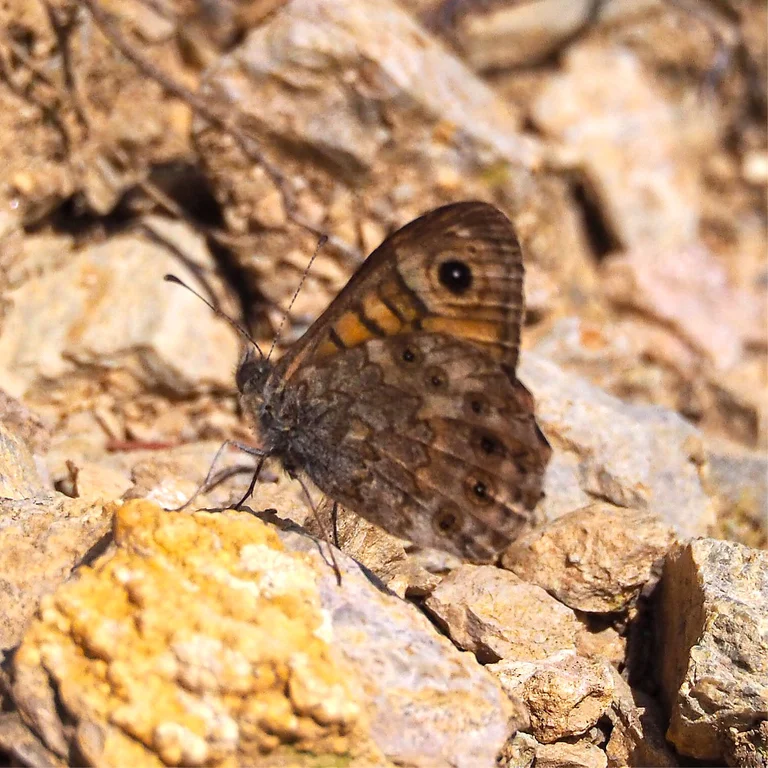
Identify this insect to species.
Lasiommata megera (also Pararge megera)
